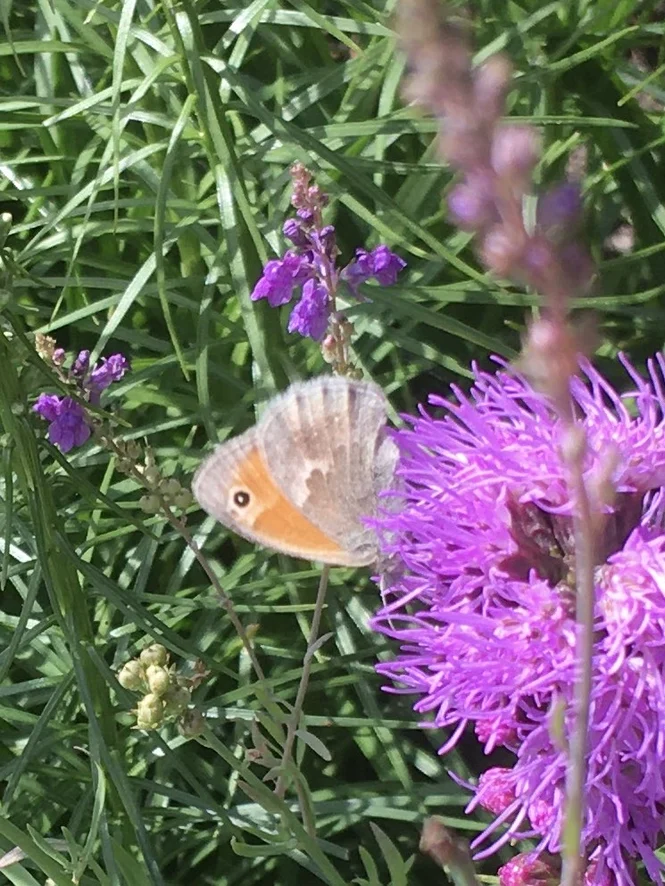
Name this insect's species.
Coenonympha pamphilus
